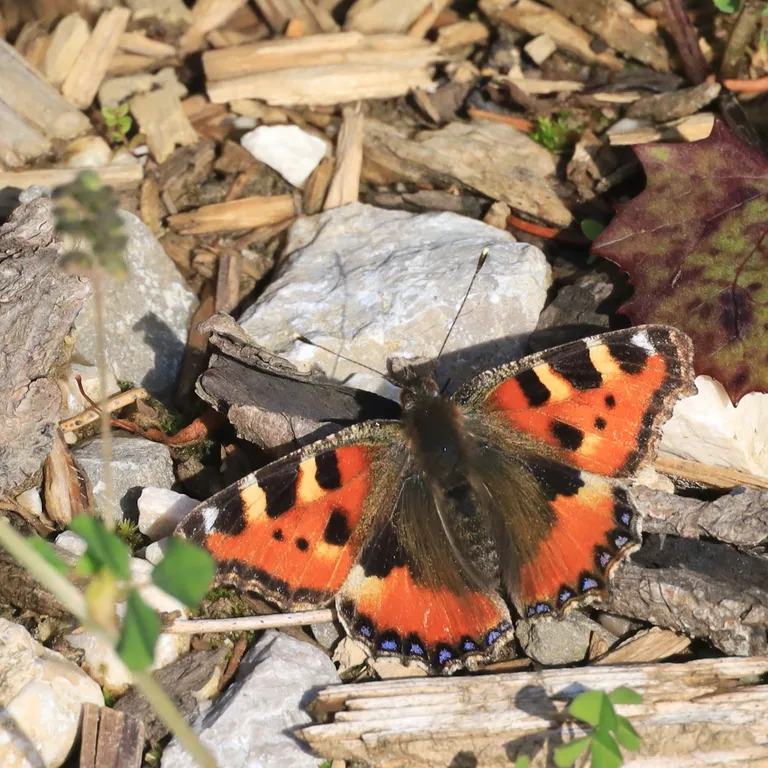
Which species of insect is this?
Aglais urticae
